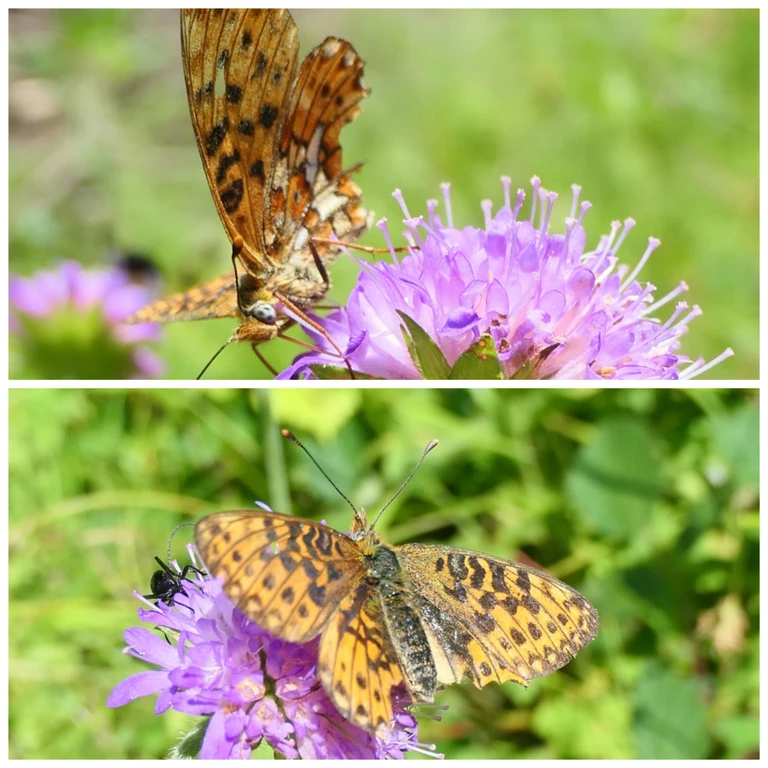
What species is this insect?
Boloria euphrosyne (also Clossiana euphrosyne)
